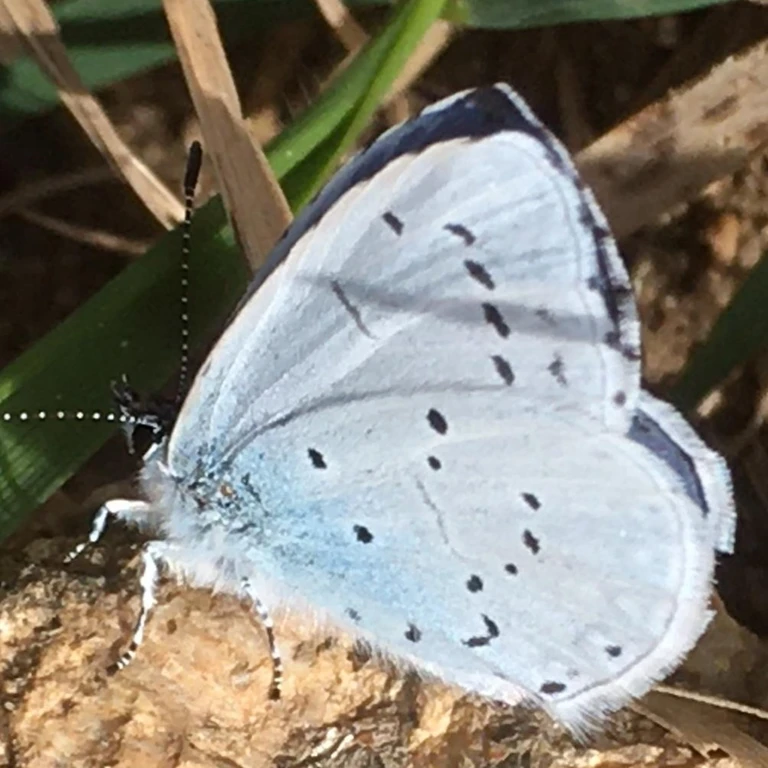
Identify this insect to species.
Celastrina argiolus
